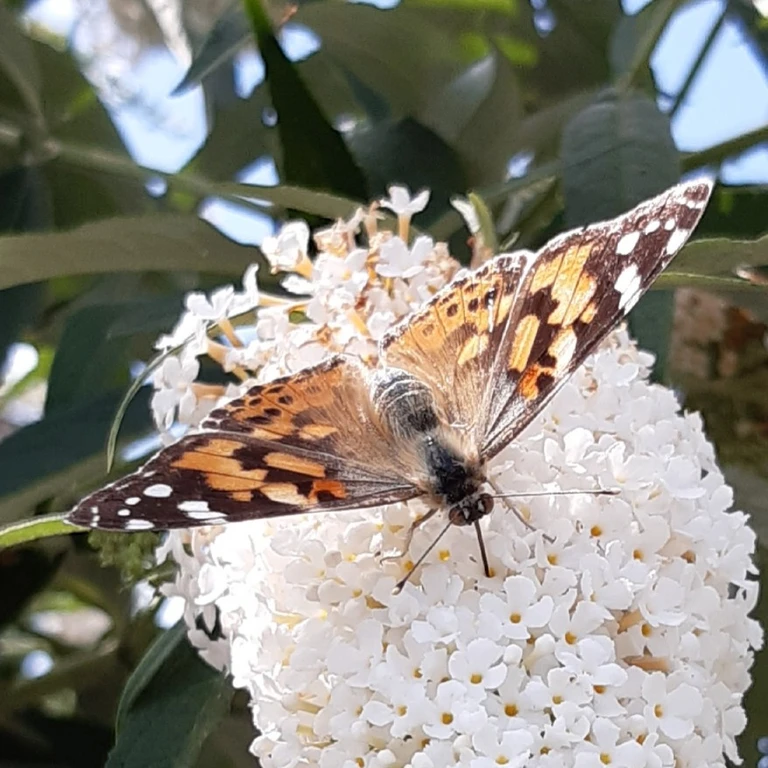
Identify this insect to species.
Vanessa cardui
